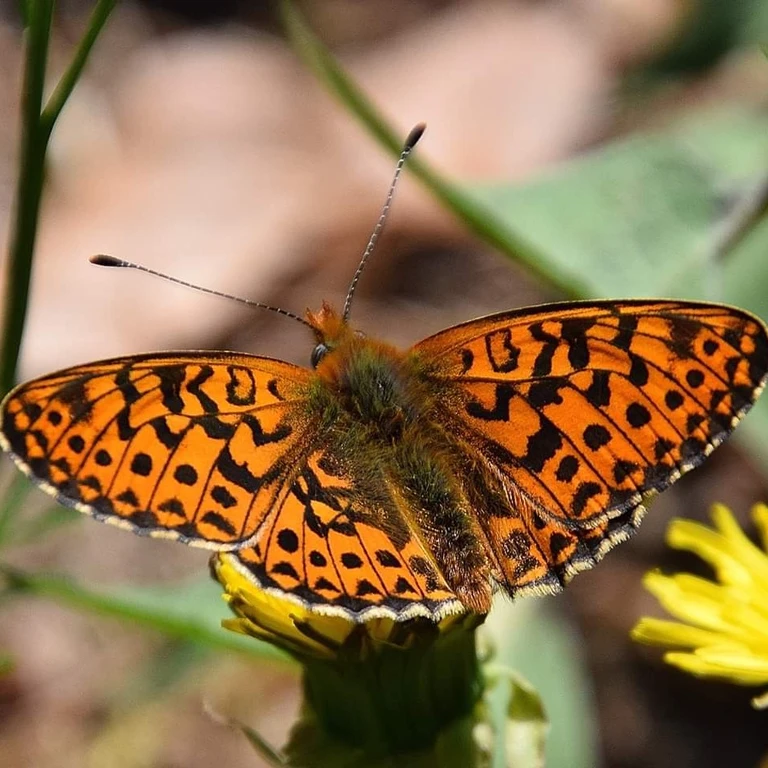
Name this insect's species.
Boloria euphrosyne (also Clossiana euphrosyne)
